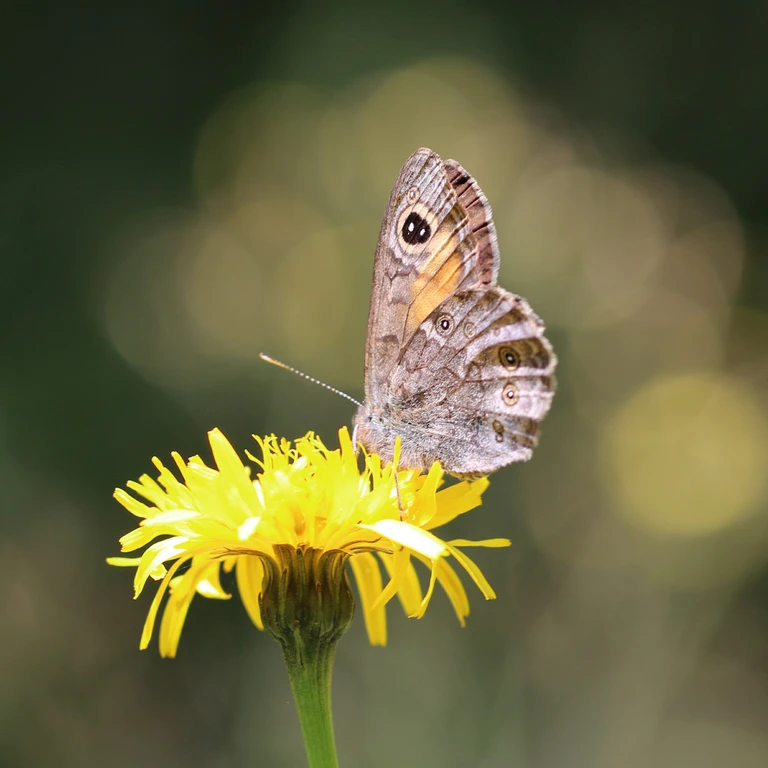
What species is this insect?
Lasiommata maera (also Pararge maera)
